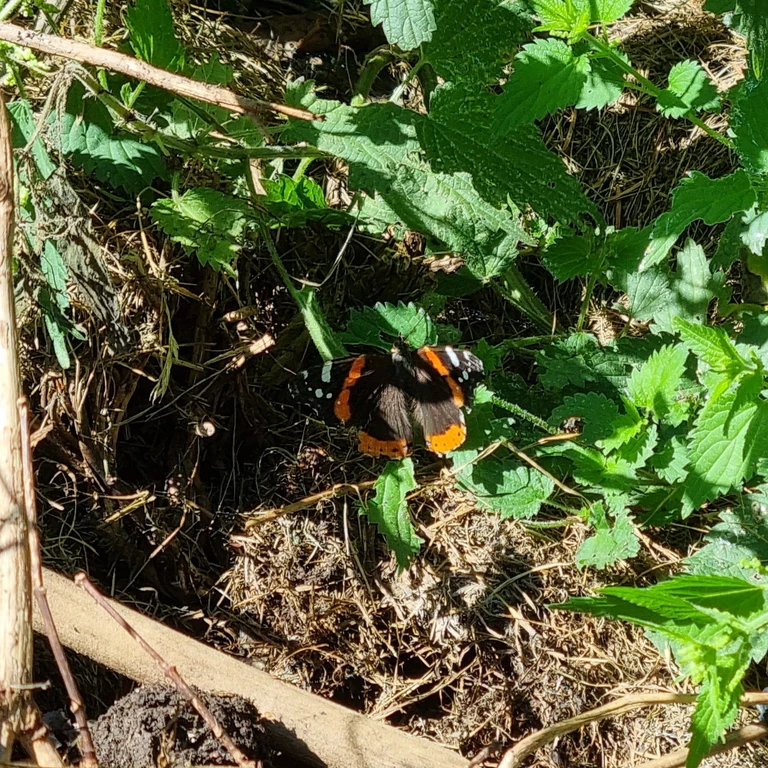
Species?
Vanessa atalanta
